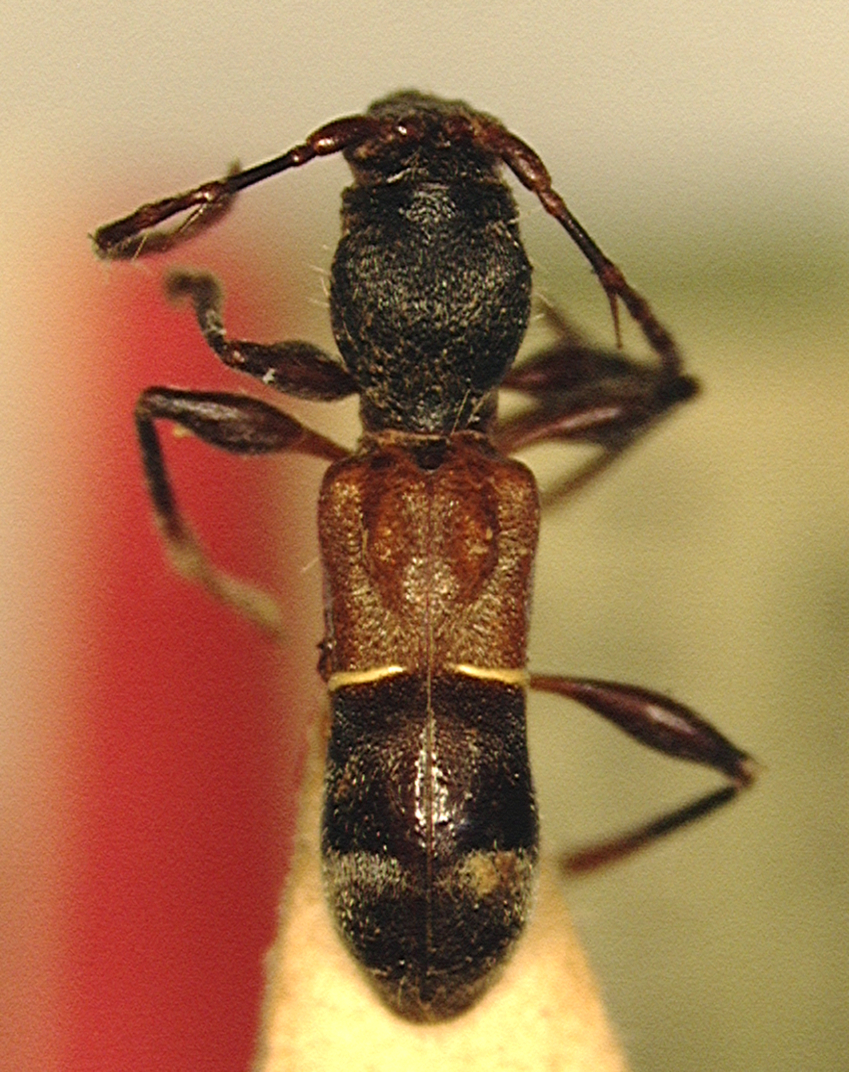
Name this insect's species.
Euderces dimidiatipennis (also Apelocera dimidiatipennis)
